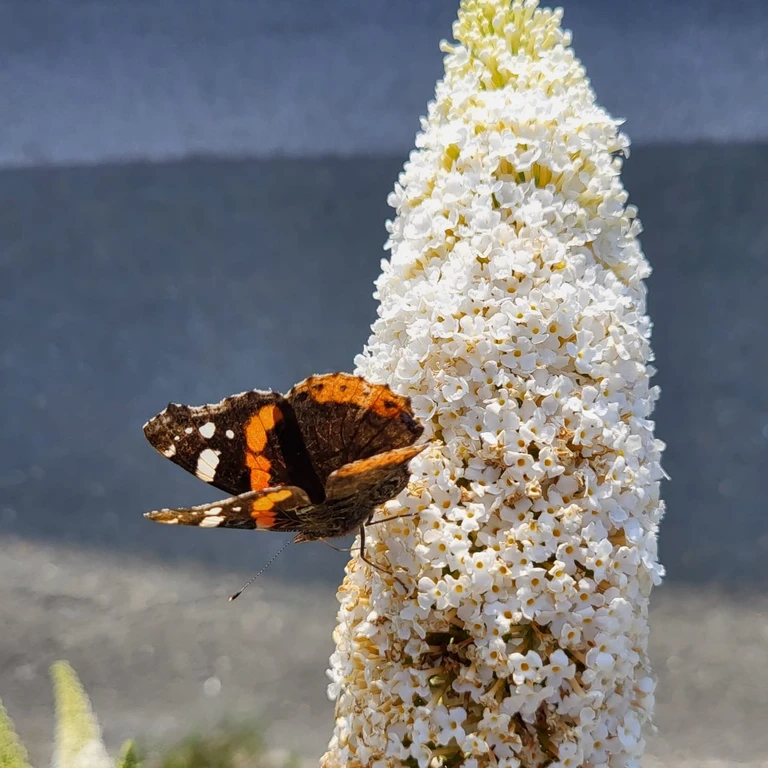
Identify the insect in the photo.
Vanessa atalanta
